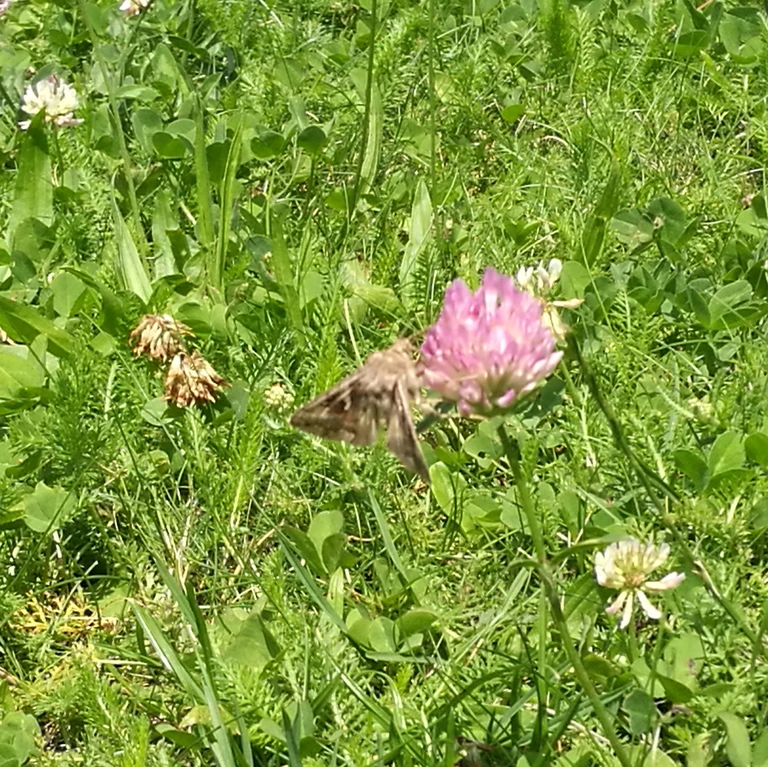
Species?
Autographa gamma
